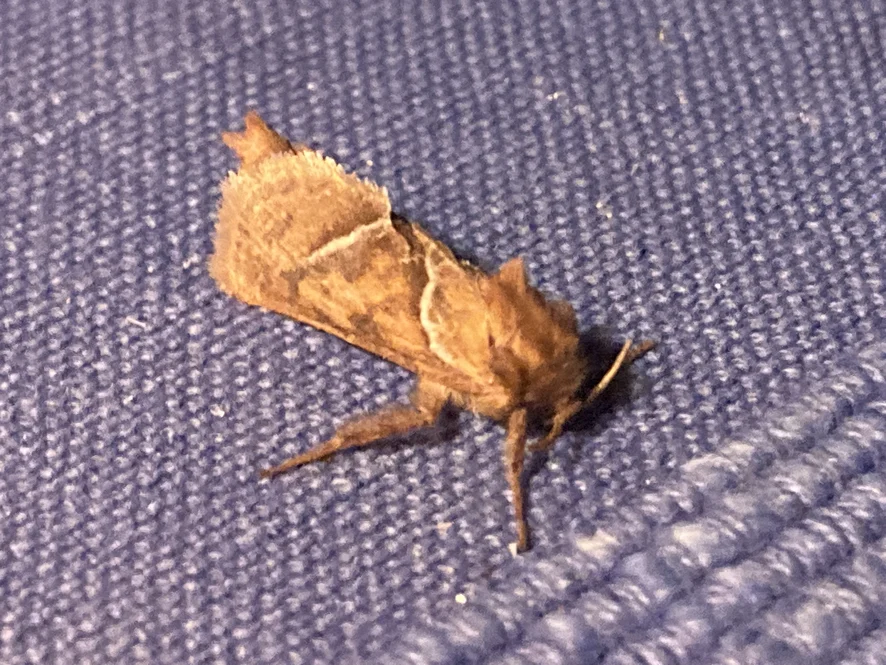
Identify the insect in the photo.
Triodia sylvina
